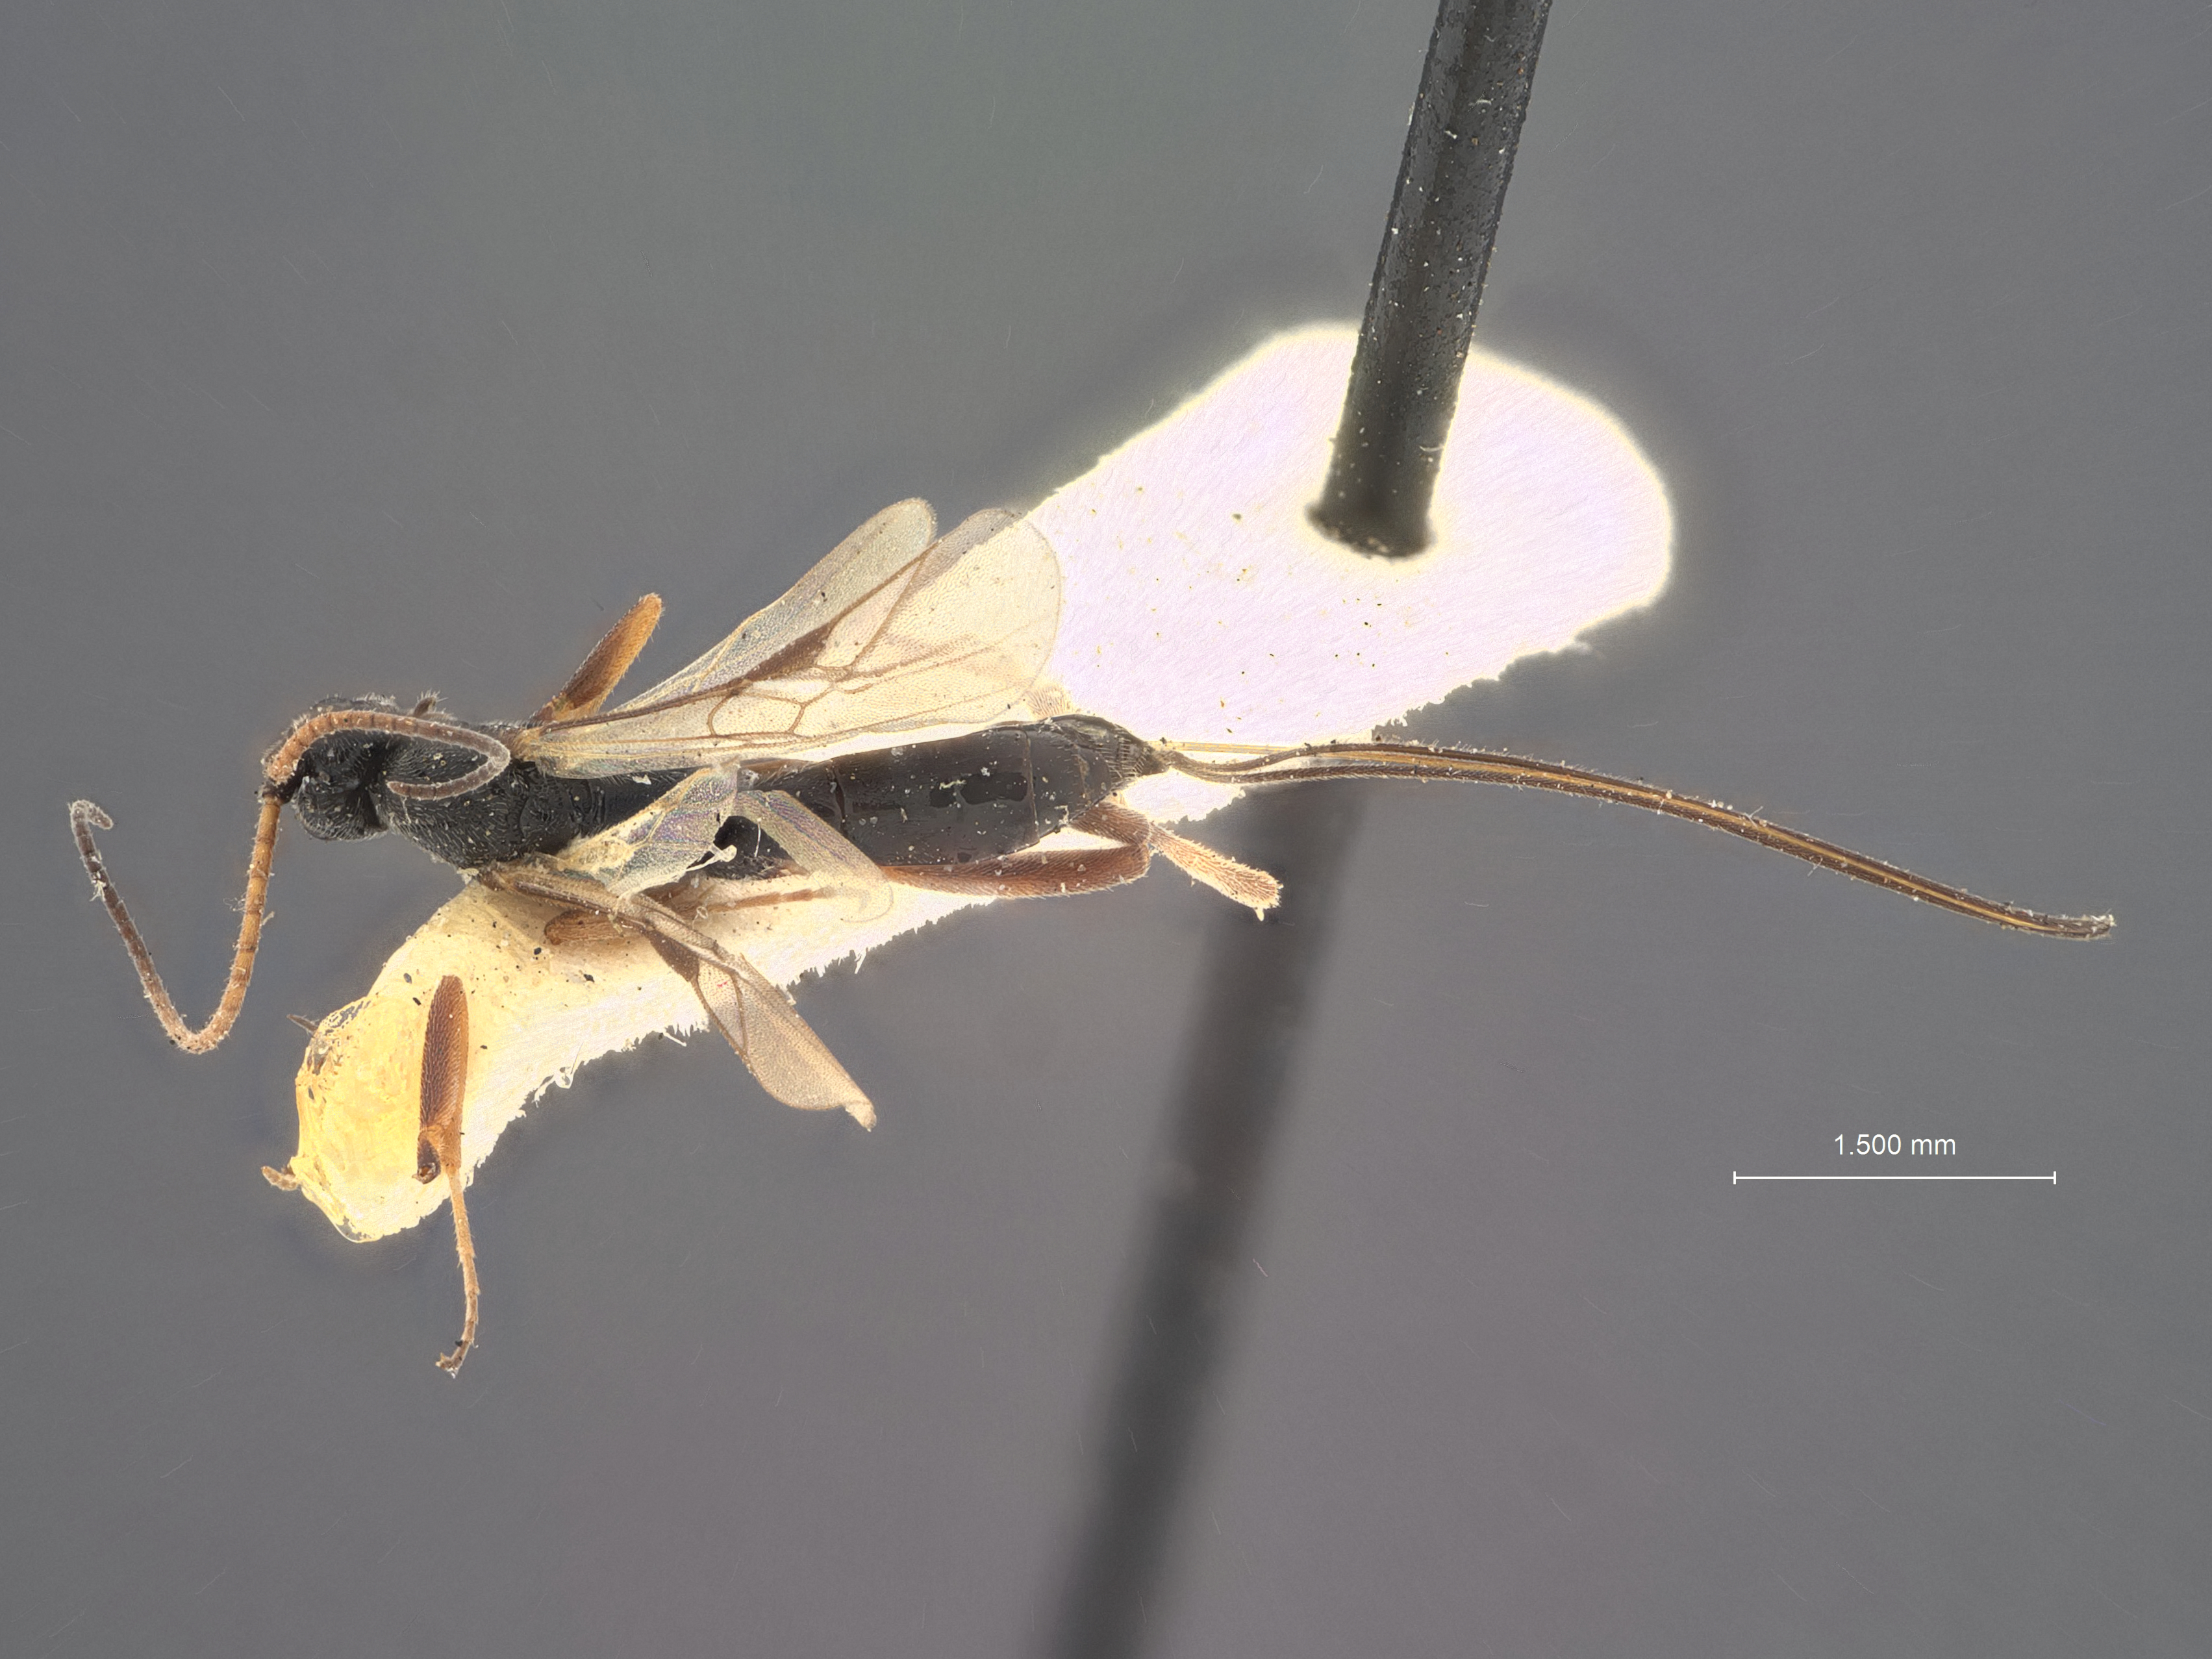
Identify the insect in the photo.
Orgilus monticola
